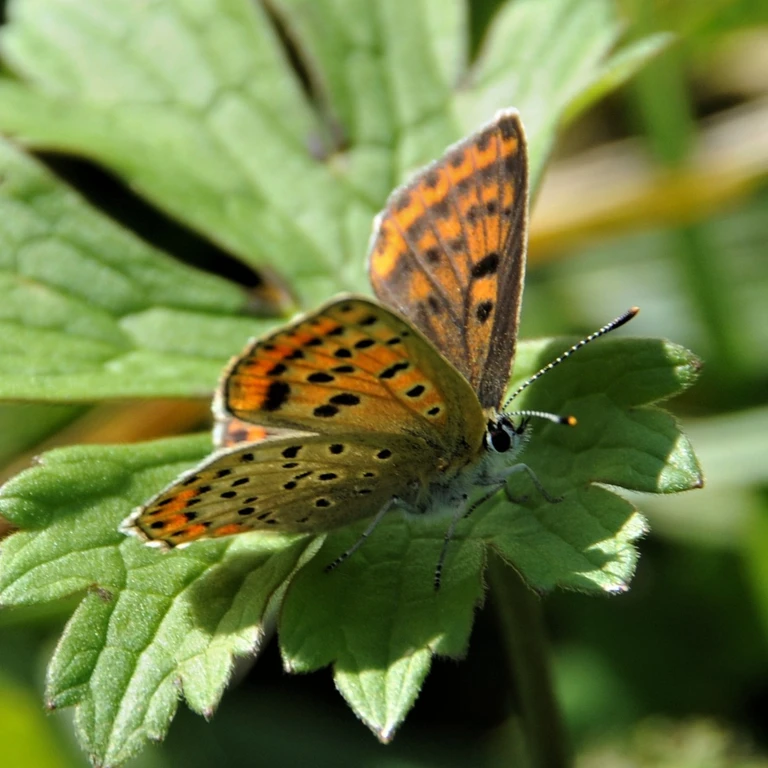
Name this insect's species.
Lycaena tityrus (also Loweia tityrus)
